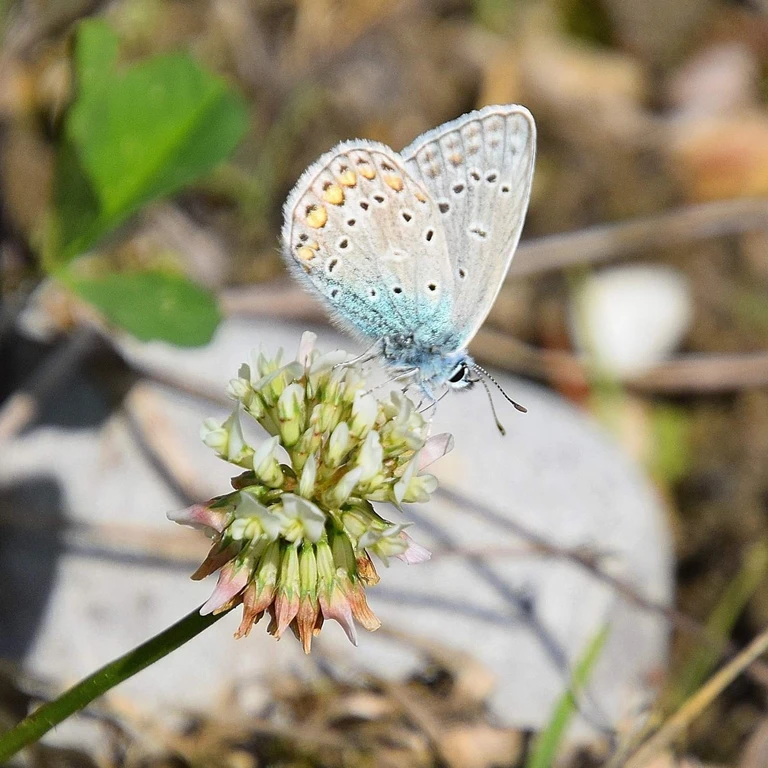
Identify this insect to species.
Polyommatus icarus
